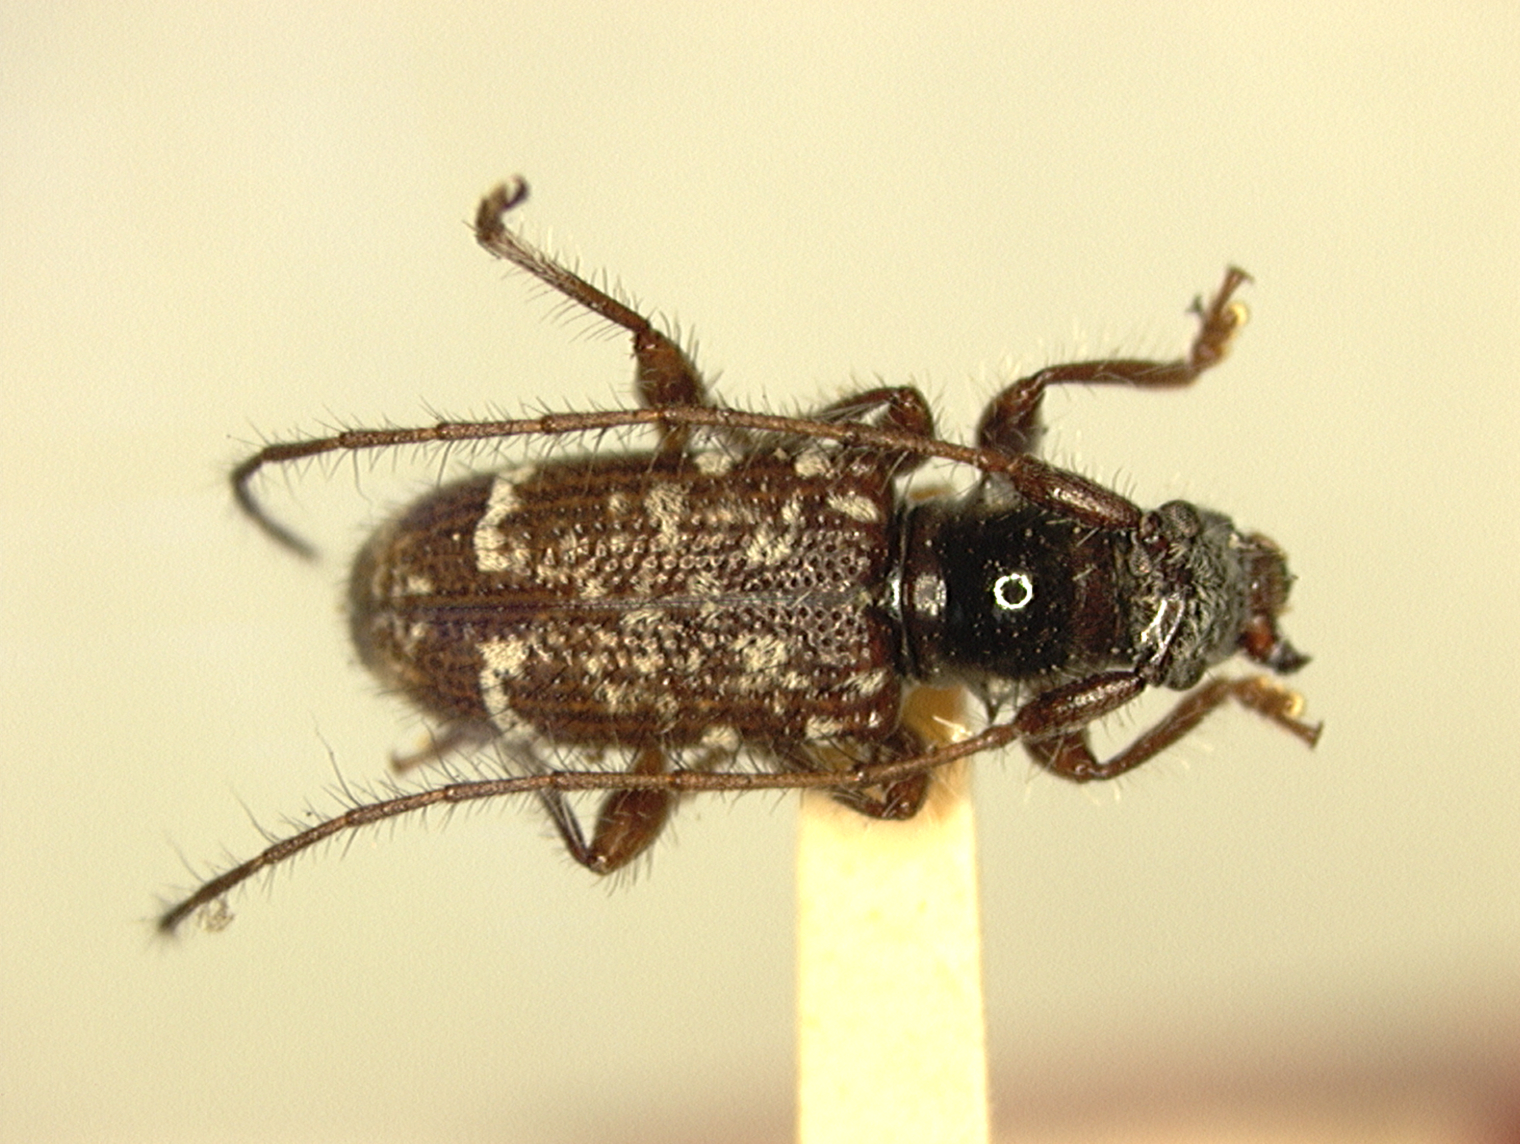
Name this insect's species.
Enes sibuyana
